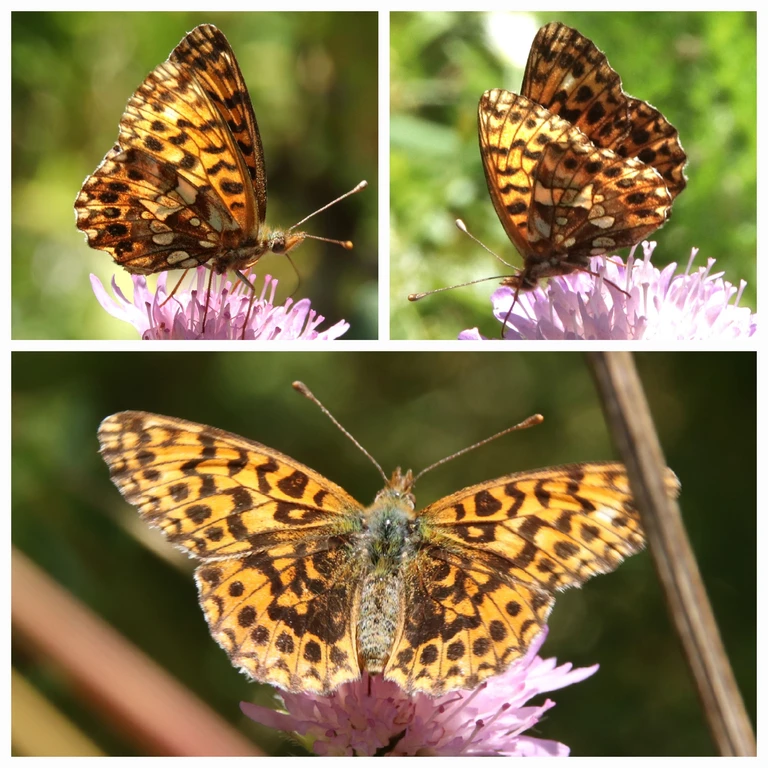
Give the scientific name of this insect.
Boloria dia
